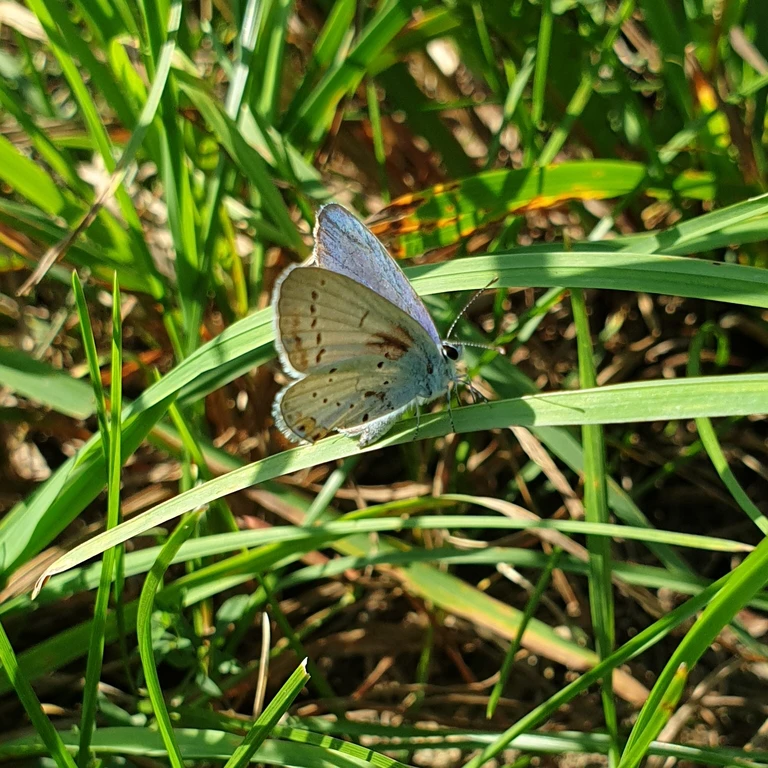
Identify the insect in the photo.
Cupido argiades (also Elkalyce argiades)
